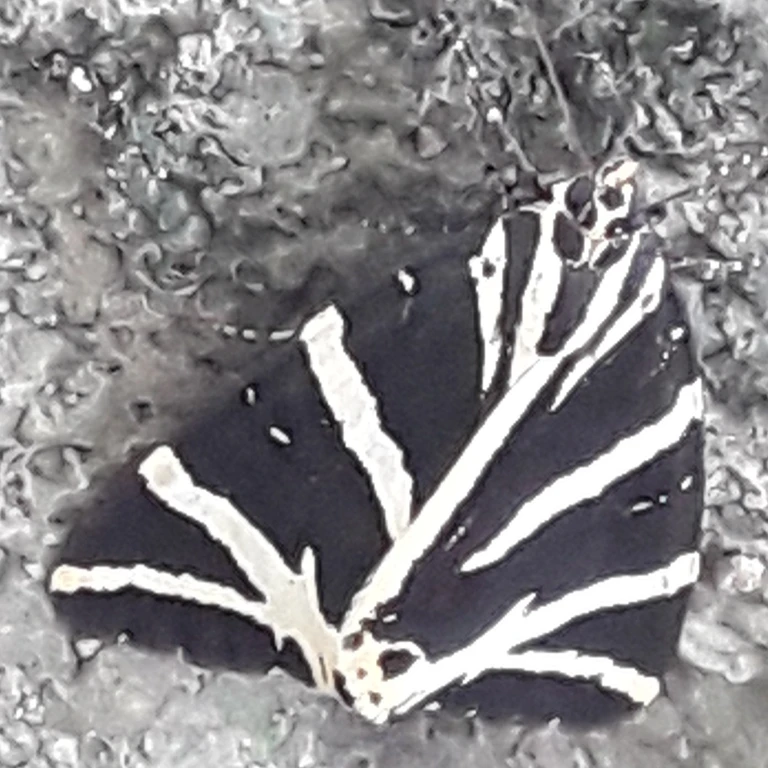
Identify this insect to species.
Euplagia quadripunctaria
